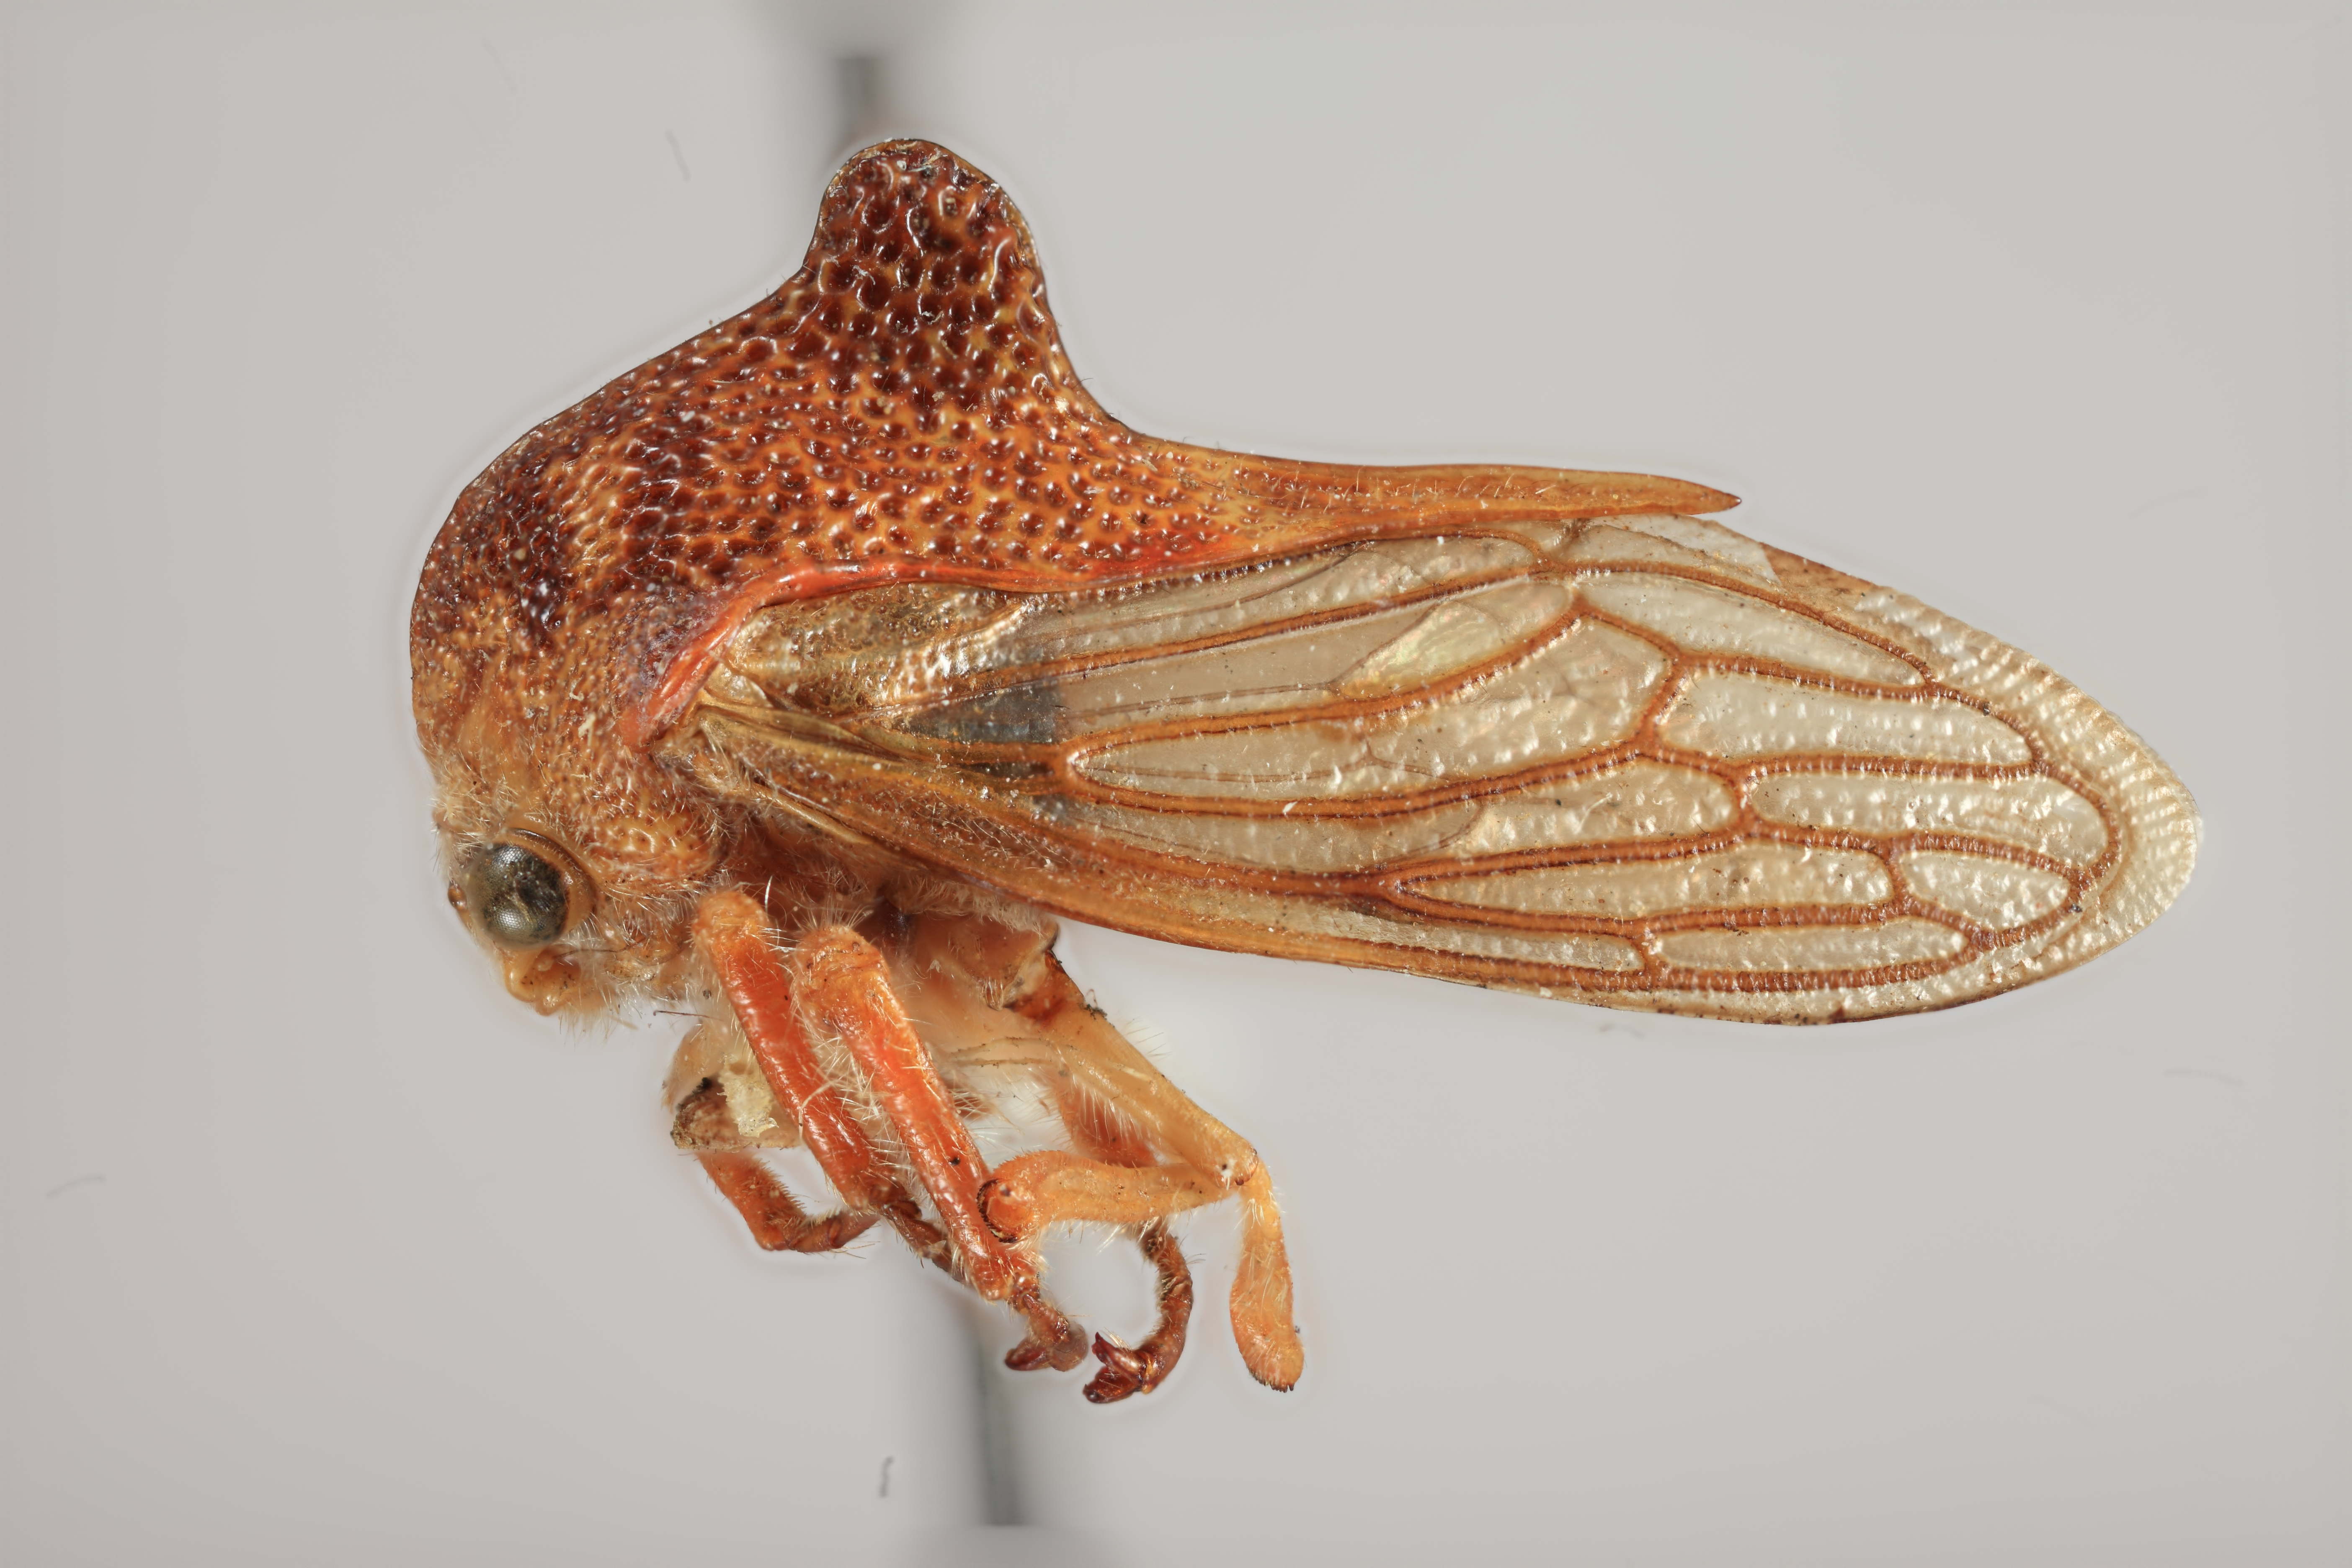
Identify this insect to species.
Ramosella thalli
